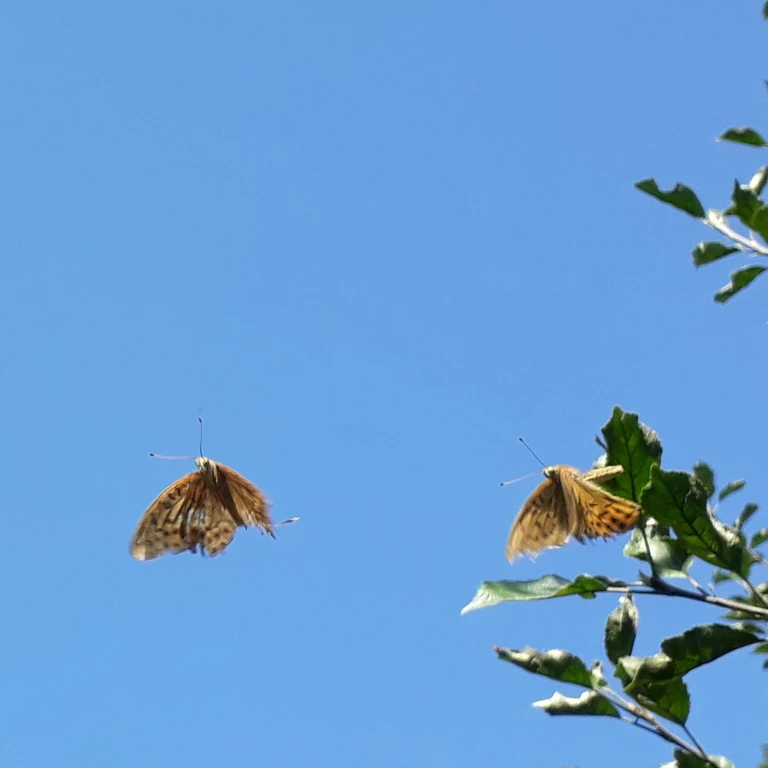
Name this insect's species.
Argynnis paphia
